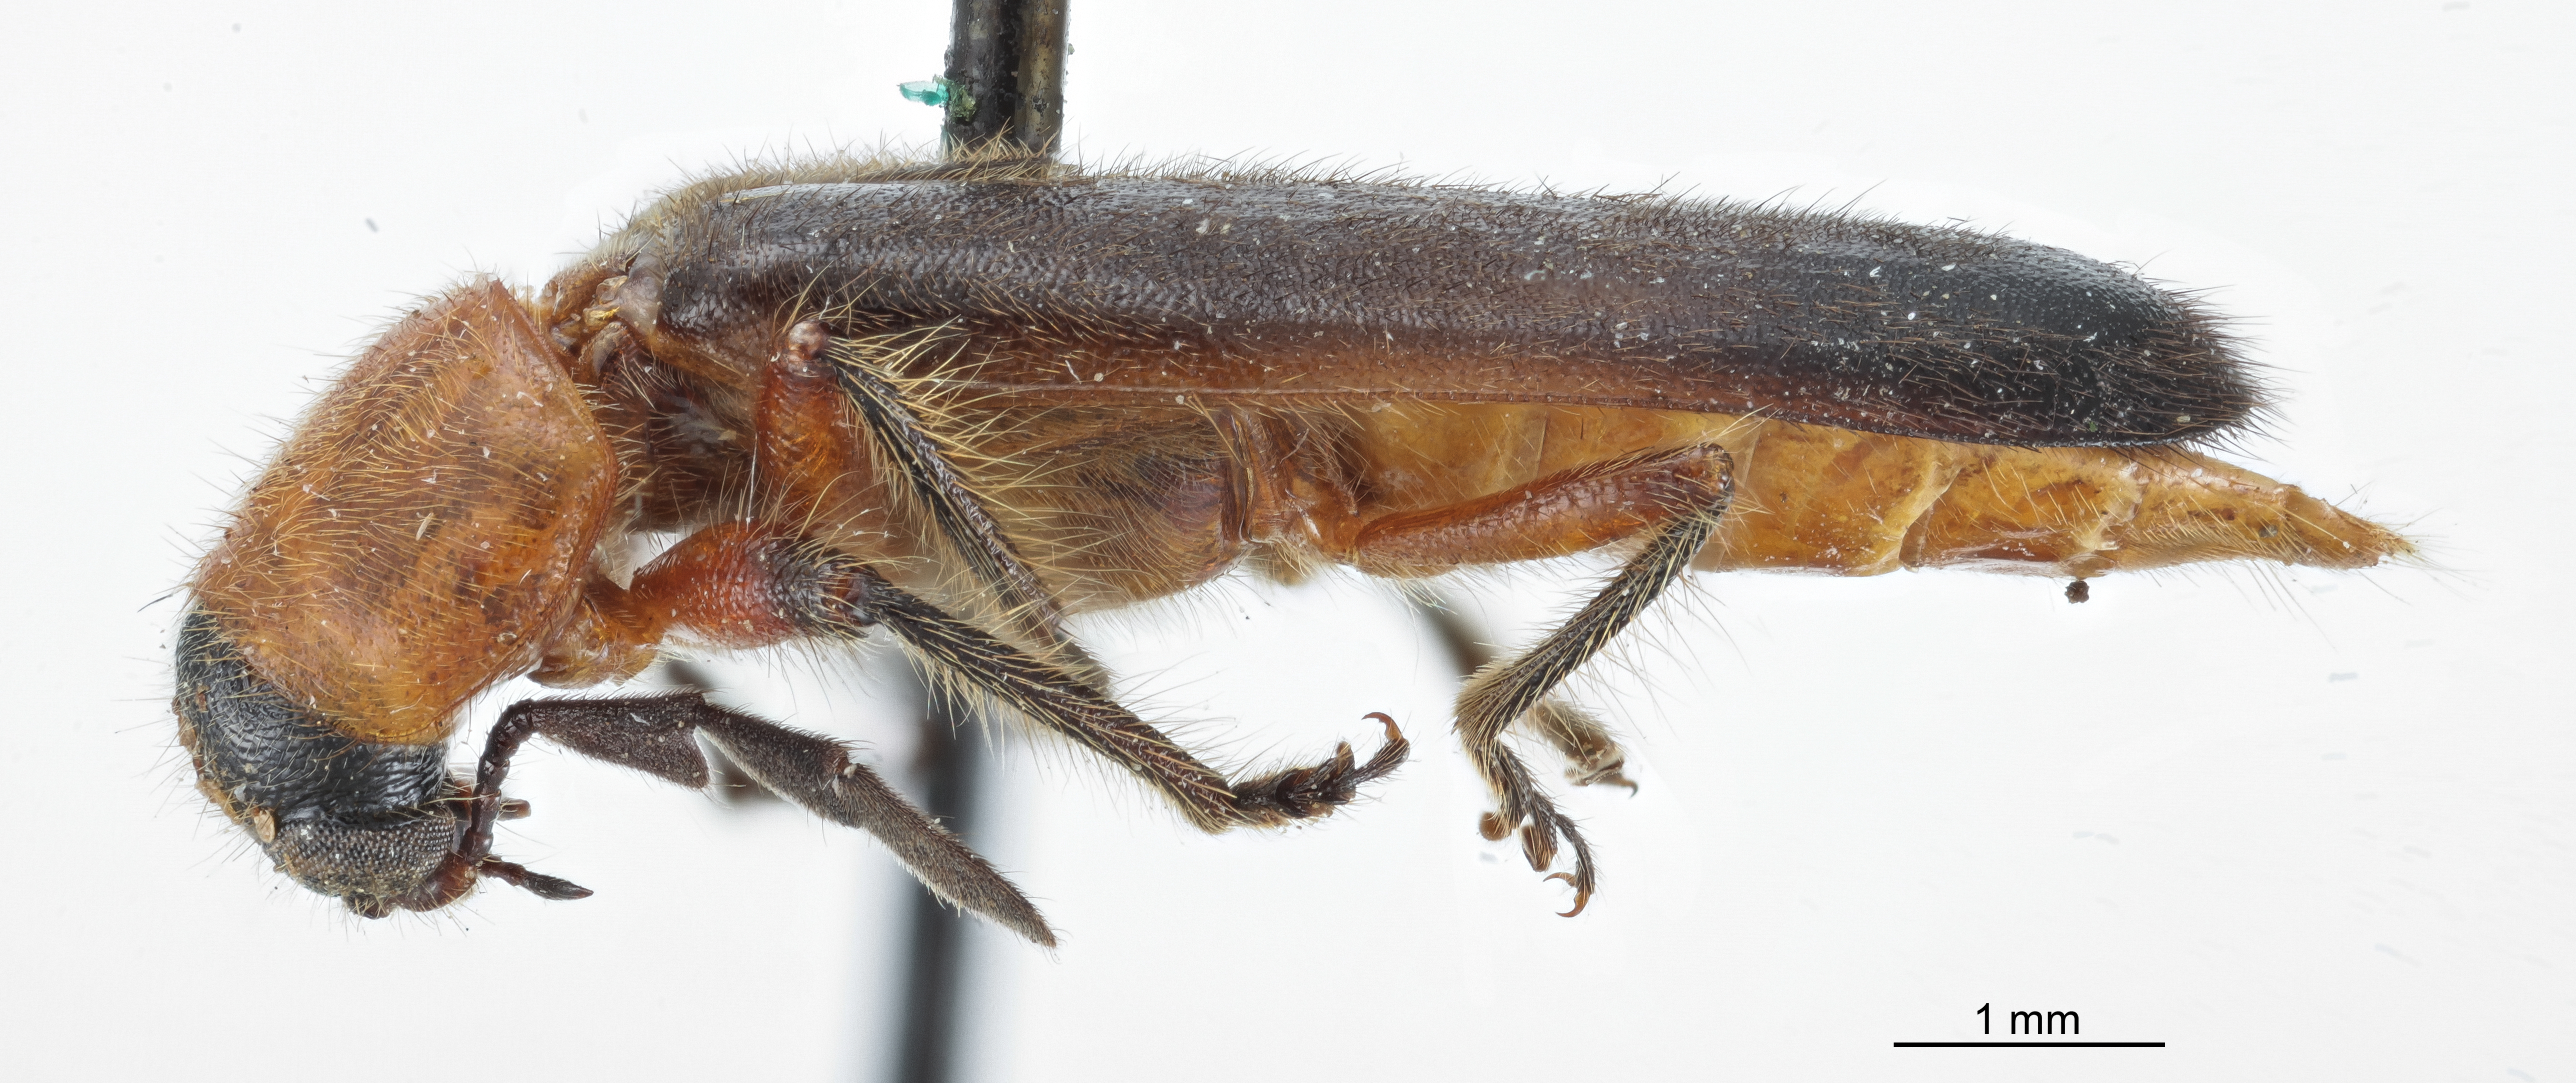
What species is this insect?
Teneropsis sibuyanus
